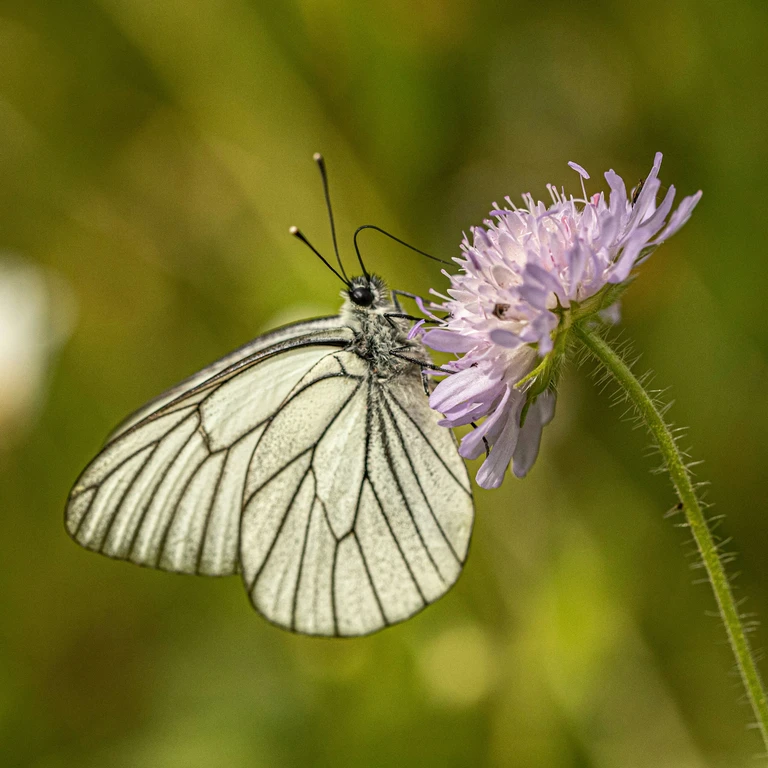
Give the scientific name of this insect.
Aporia crataegi
